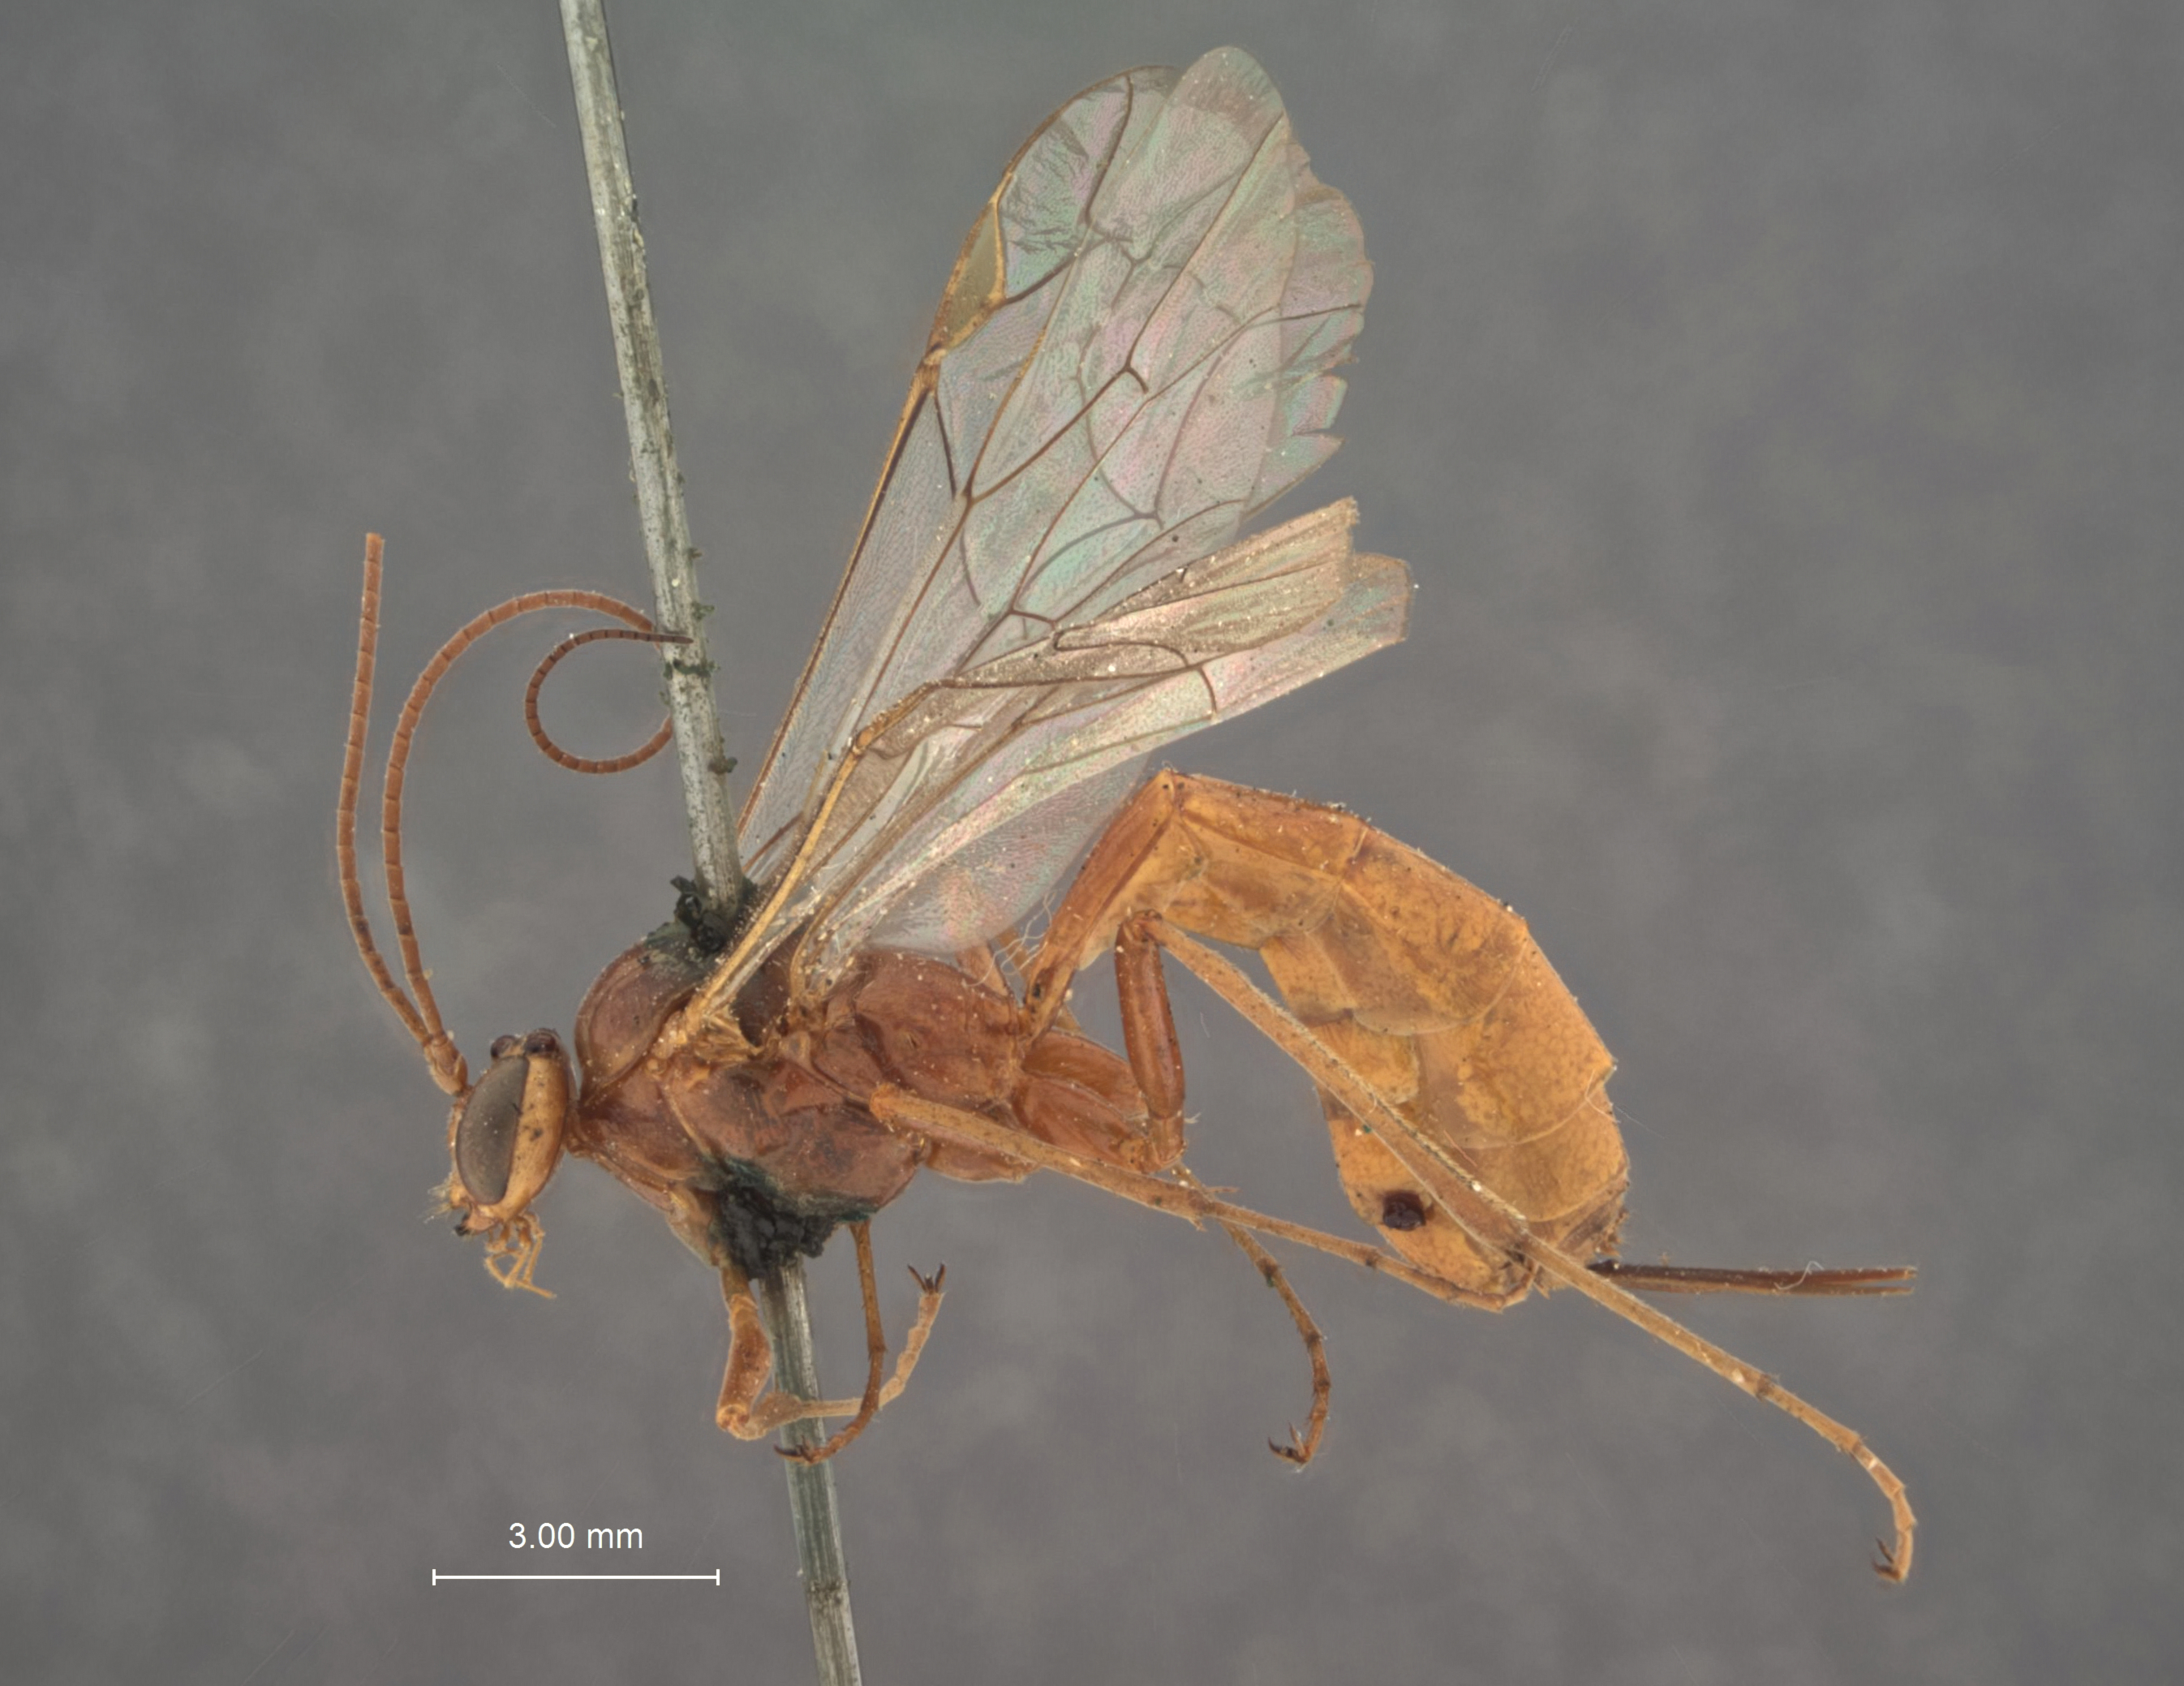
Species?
Paniscus temporalis
